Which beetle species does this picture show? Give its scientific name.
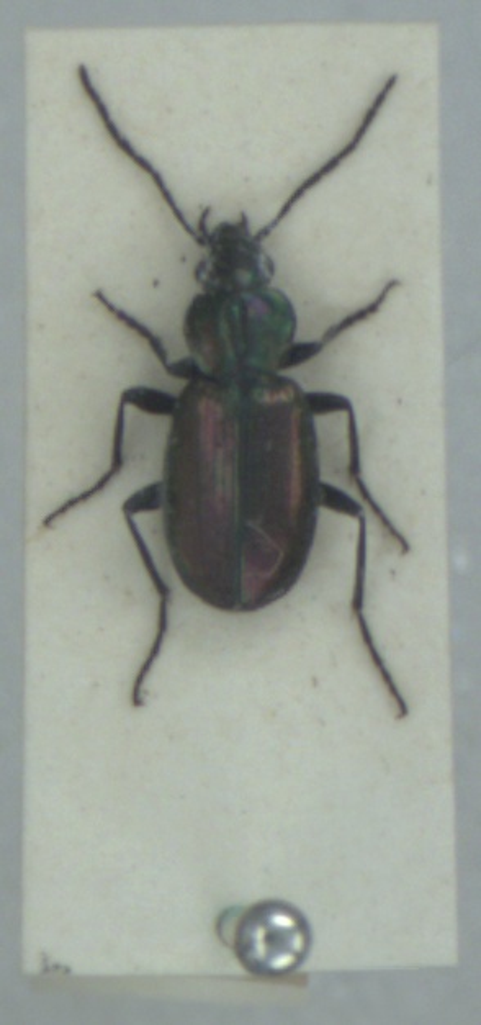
Agonum ericeti
